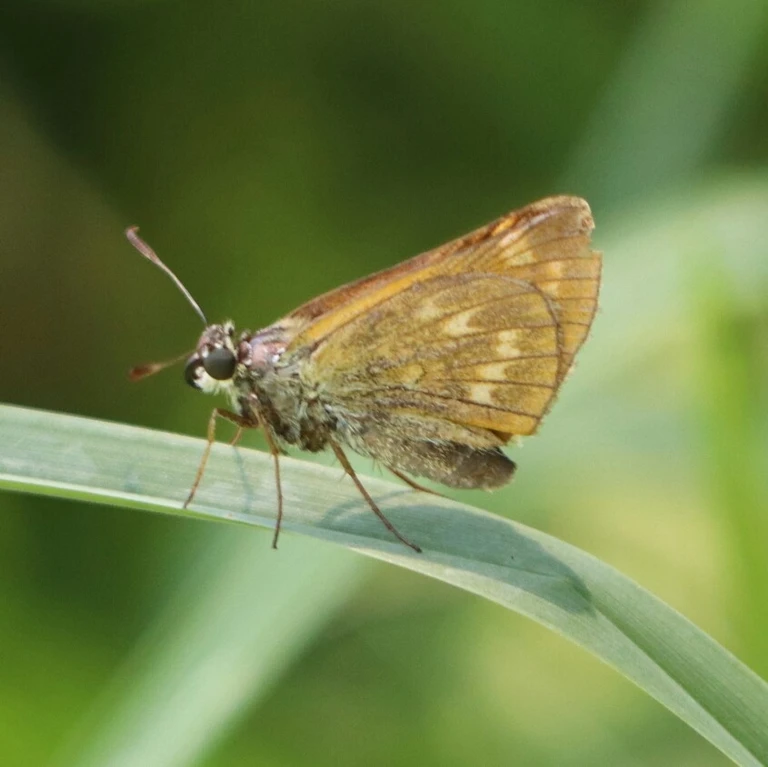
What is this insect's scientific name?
Ochlodes sylvanus (also Ochlodes venata)
